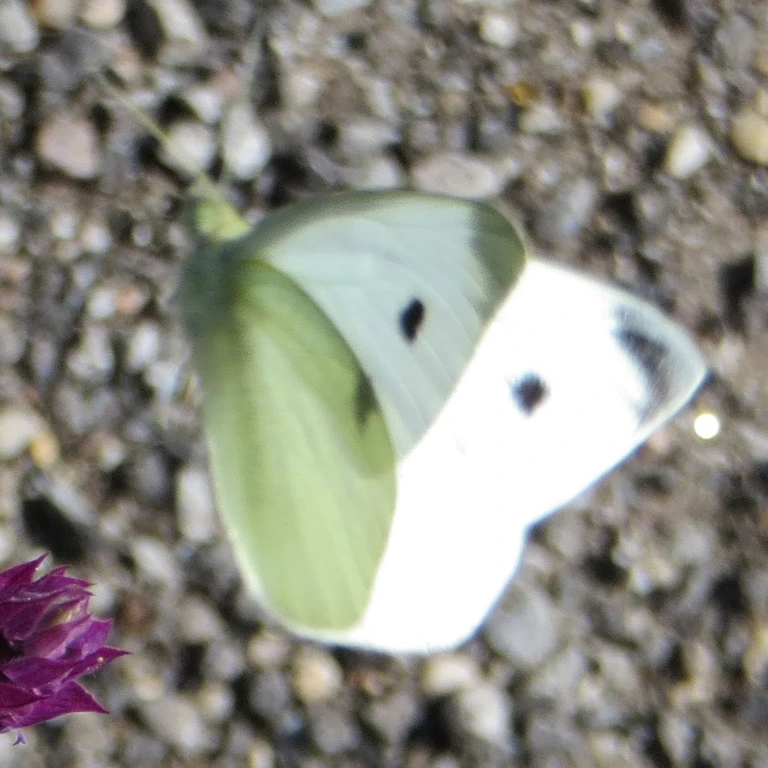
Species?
Pieris rapae
